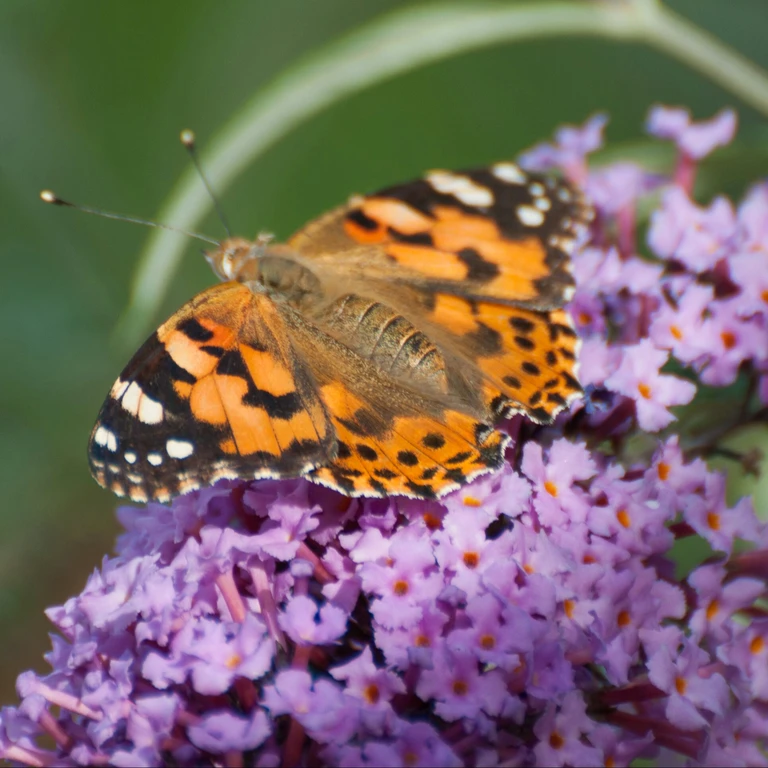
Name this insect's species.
Vanessa cardui
